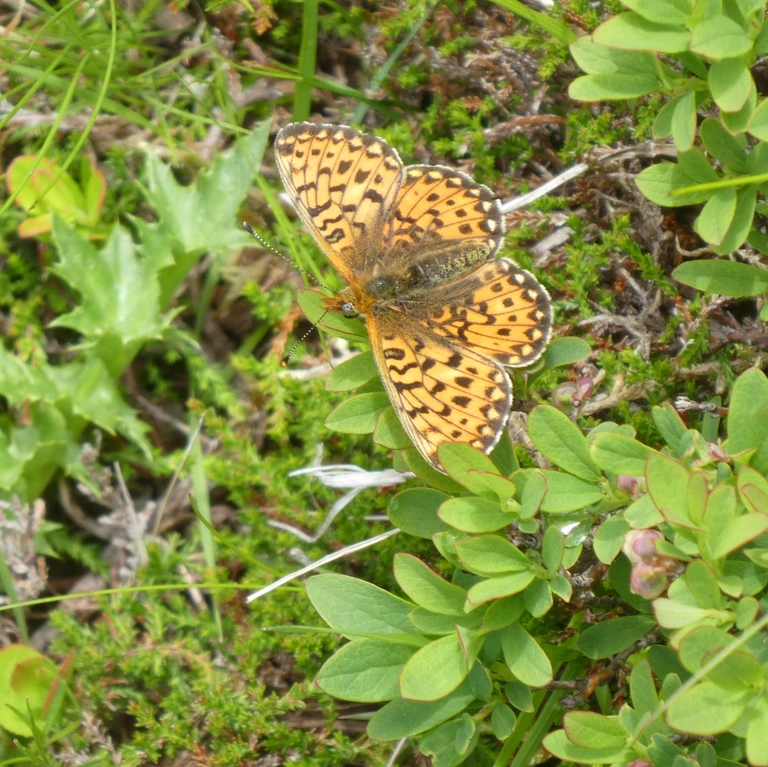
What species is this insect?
Boloria euphrosyne (also Clossiana euphrosyne)
